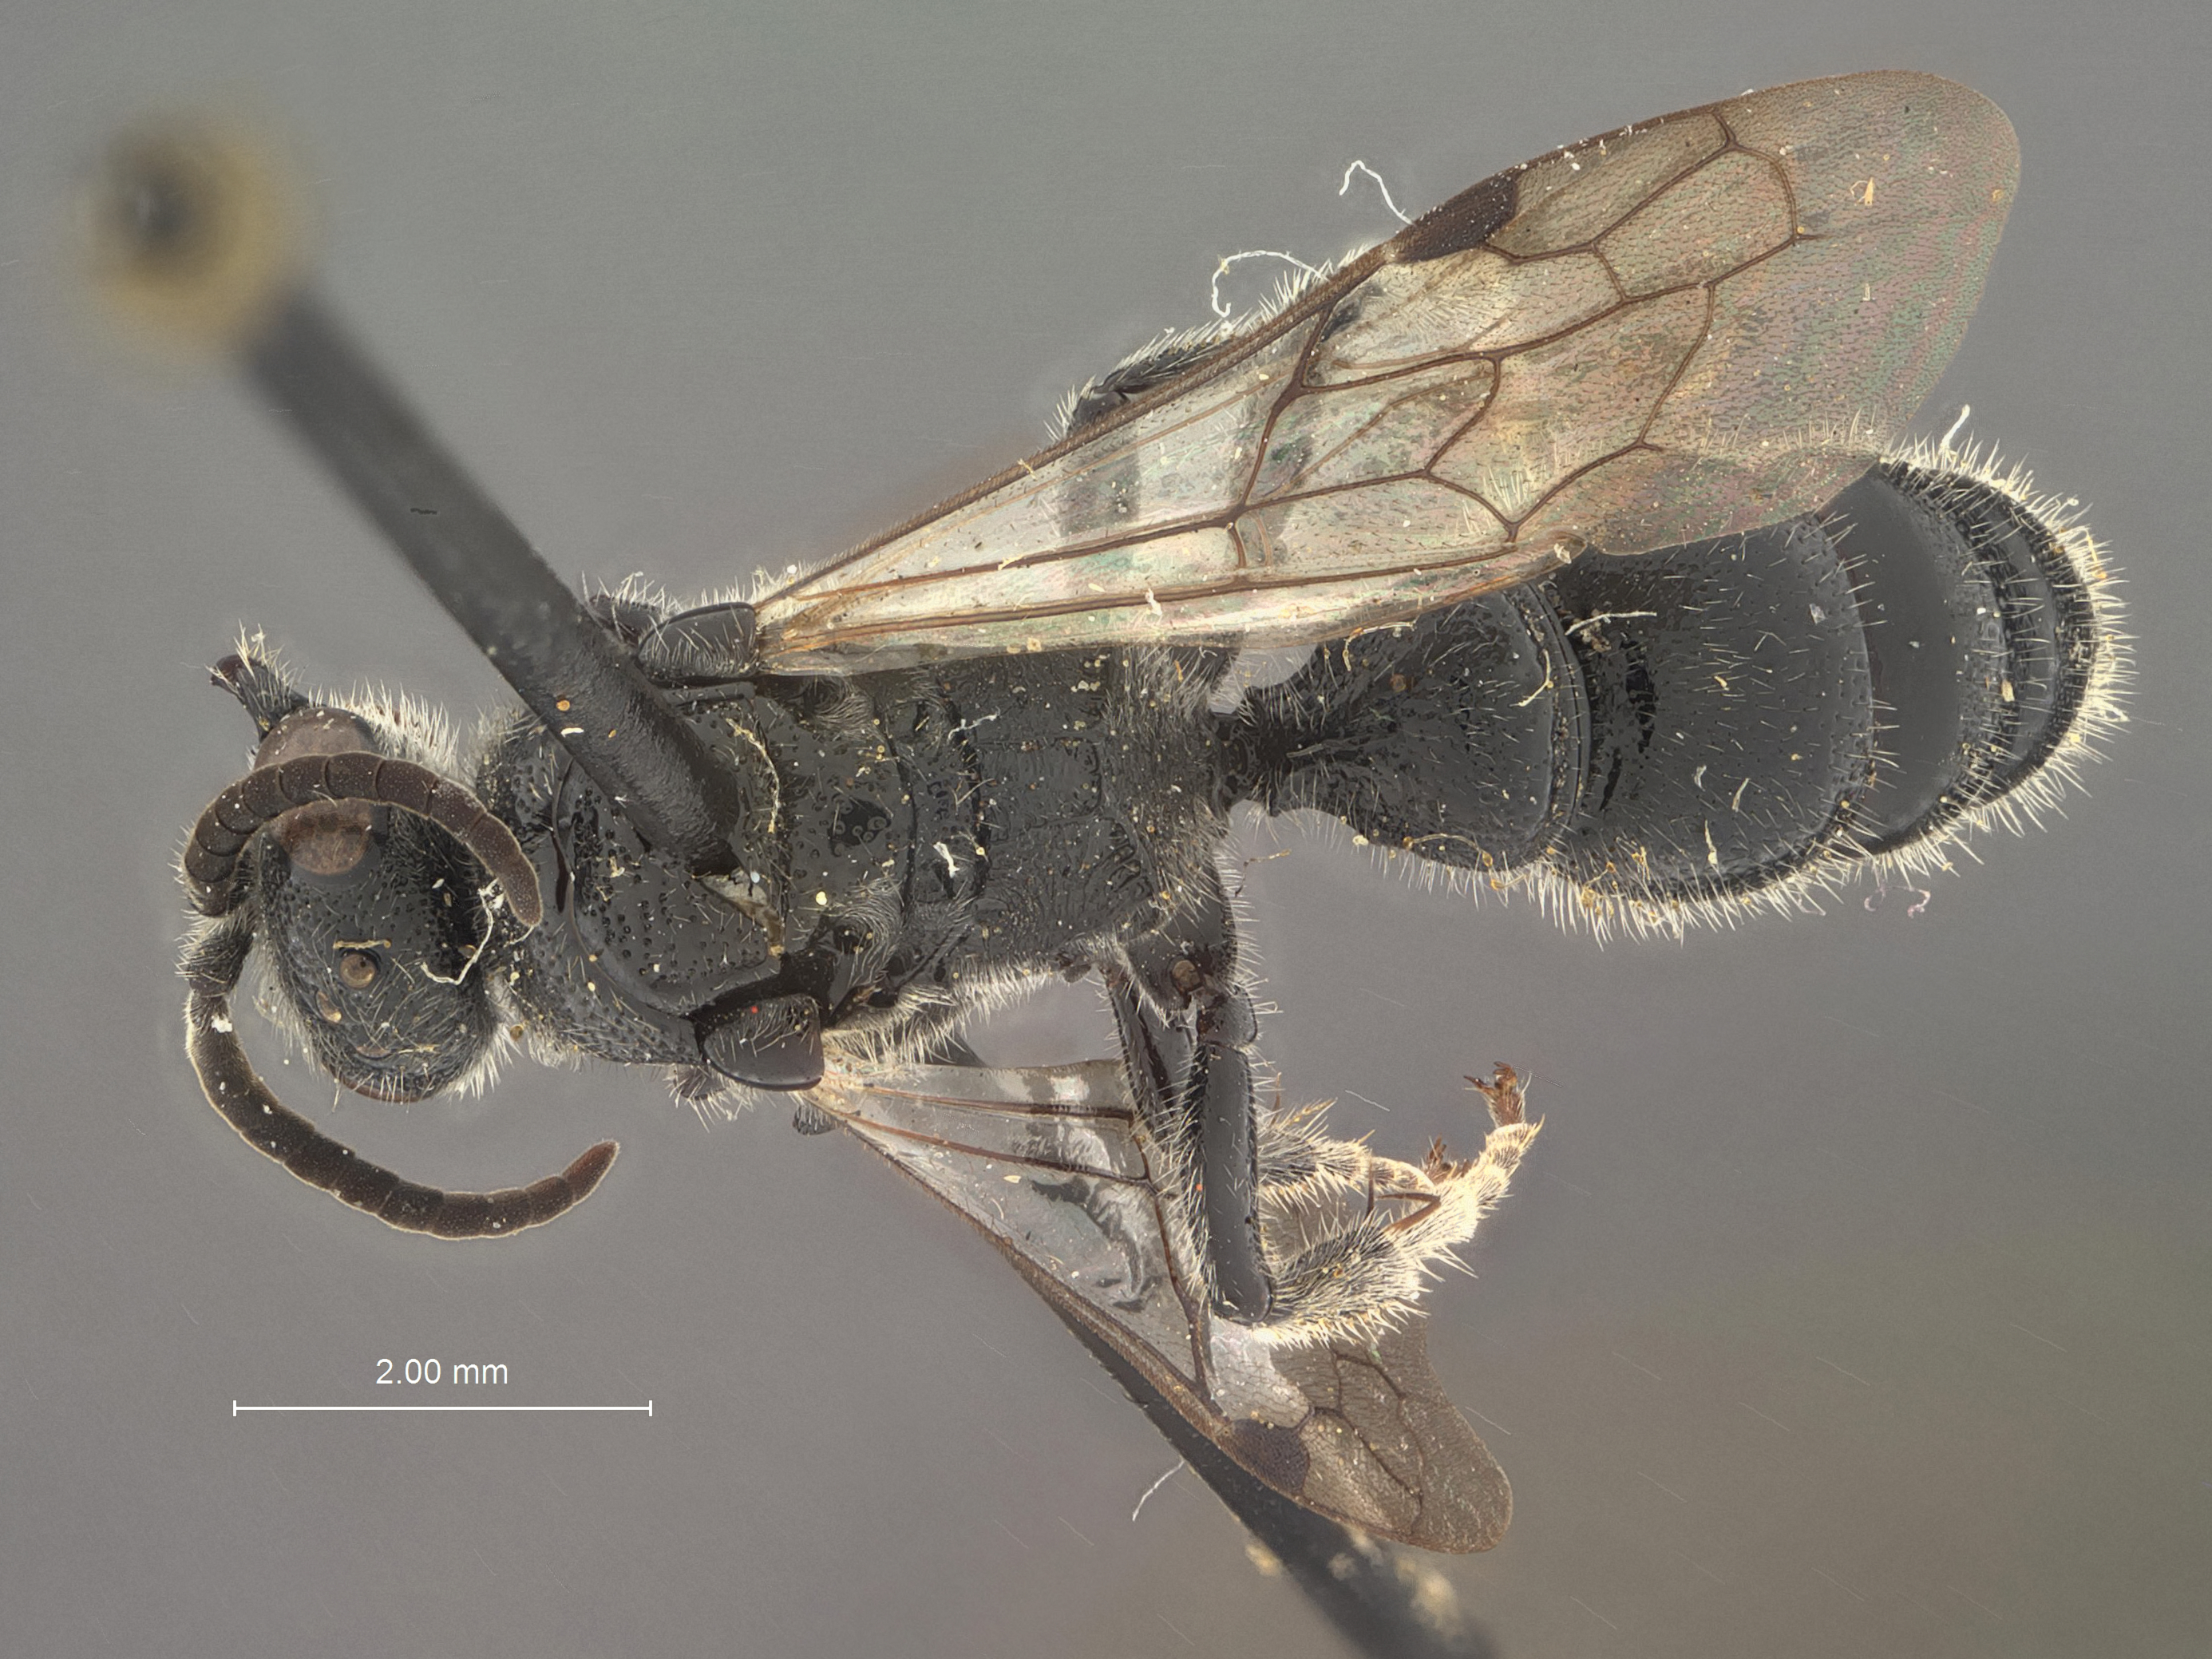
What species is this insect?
Tiphia asensoria
